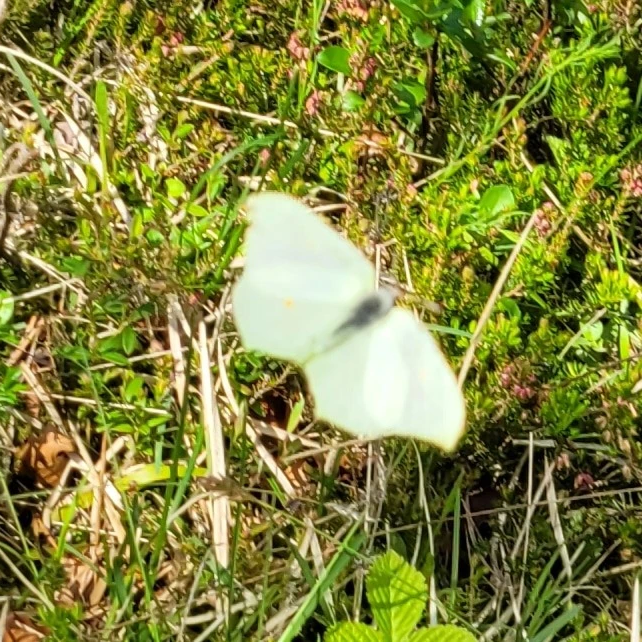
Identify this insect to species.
Gonepteryx rhamni
